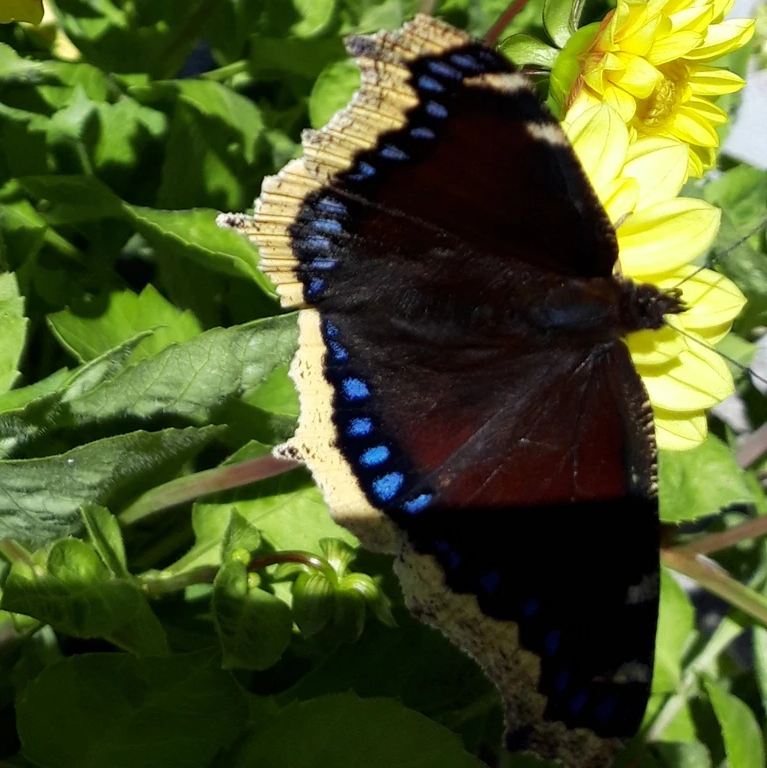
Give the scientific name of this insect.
Nymphalis antiopa
